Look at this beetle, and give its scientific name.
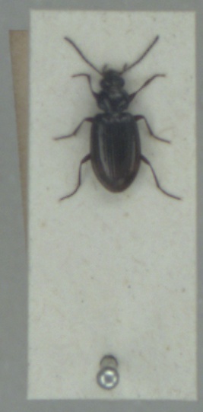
Bembidion biguttatum
